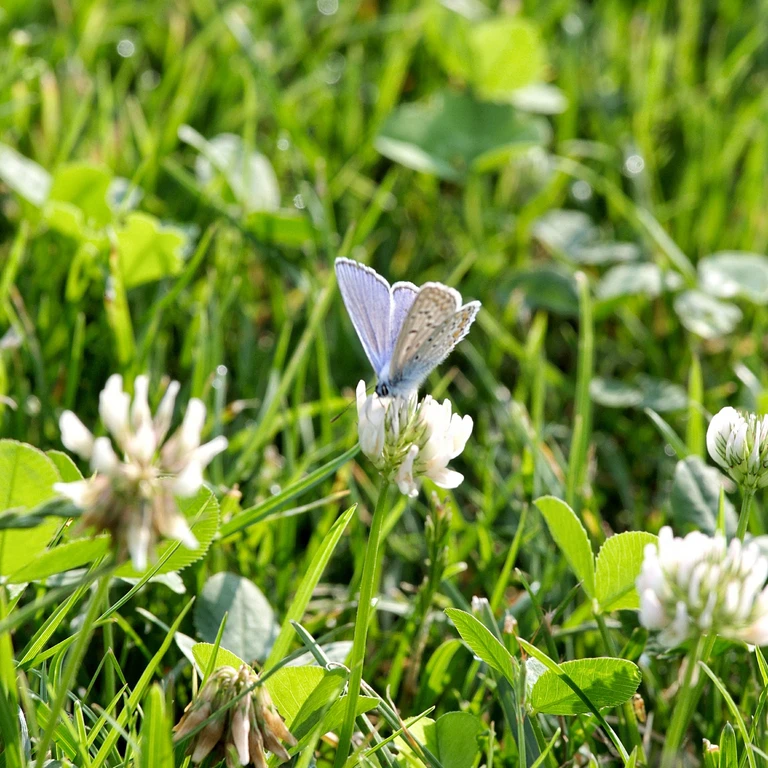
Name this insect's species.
Polyommatus icarus
